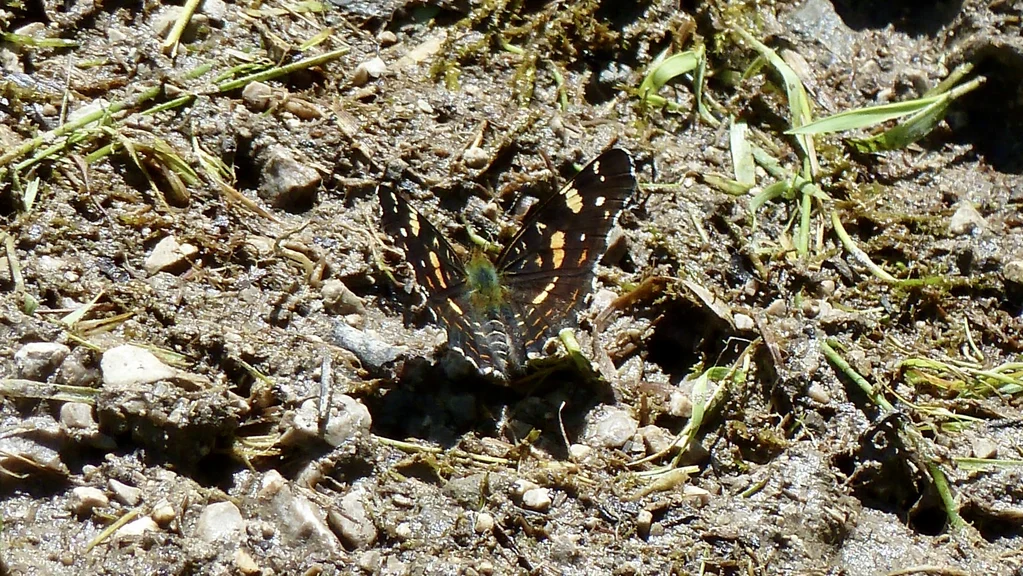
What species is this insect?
Araschnia levana
